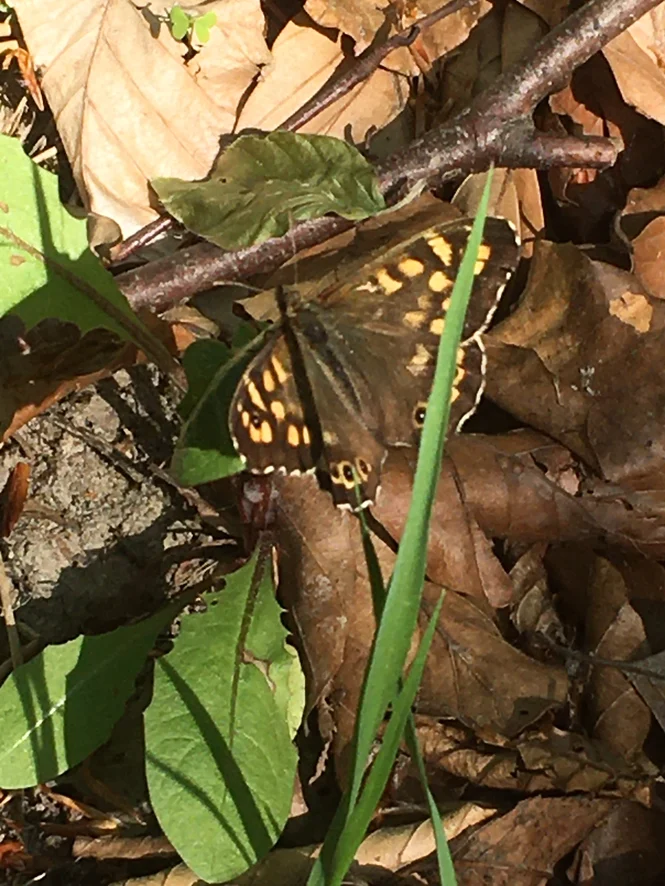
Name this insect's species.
Pararge aegeria
